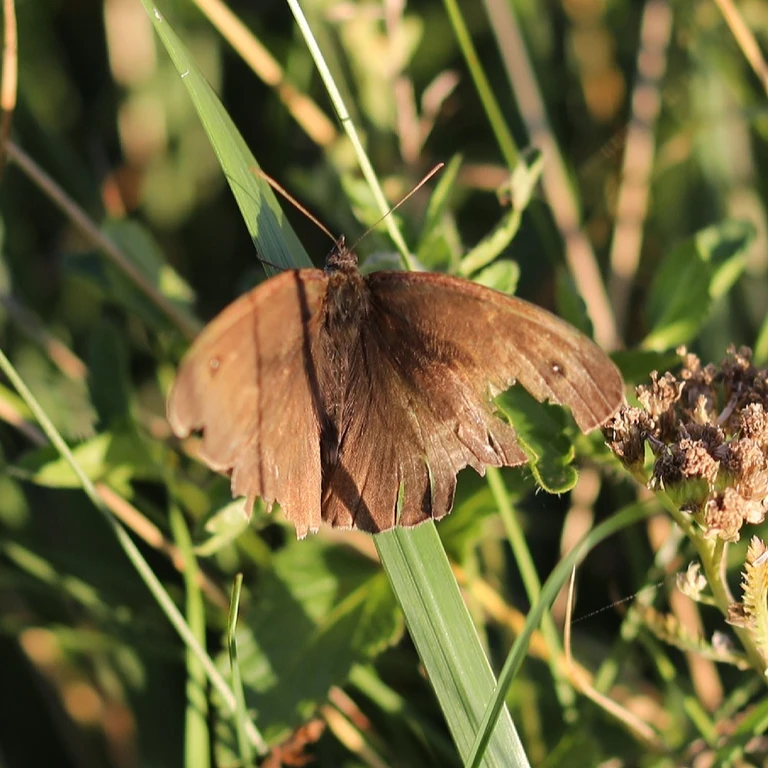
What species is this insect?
Maniola jurtina
